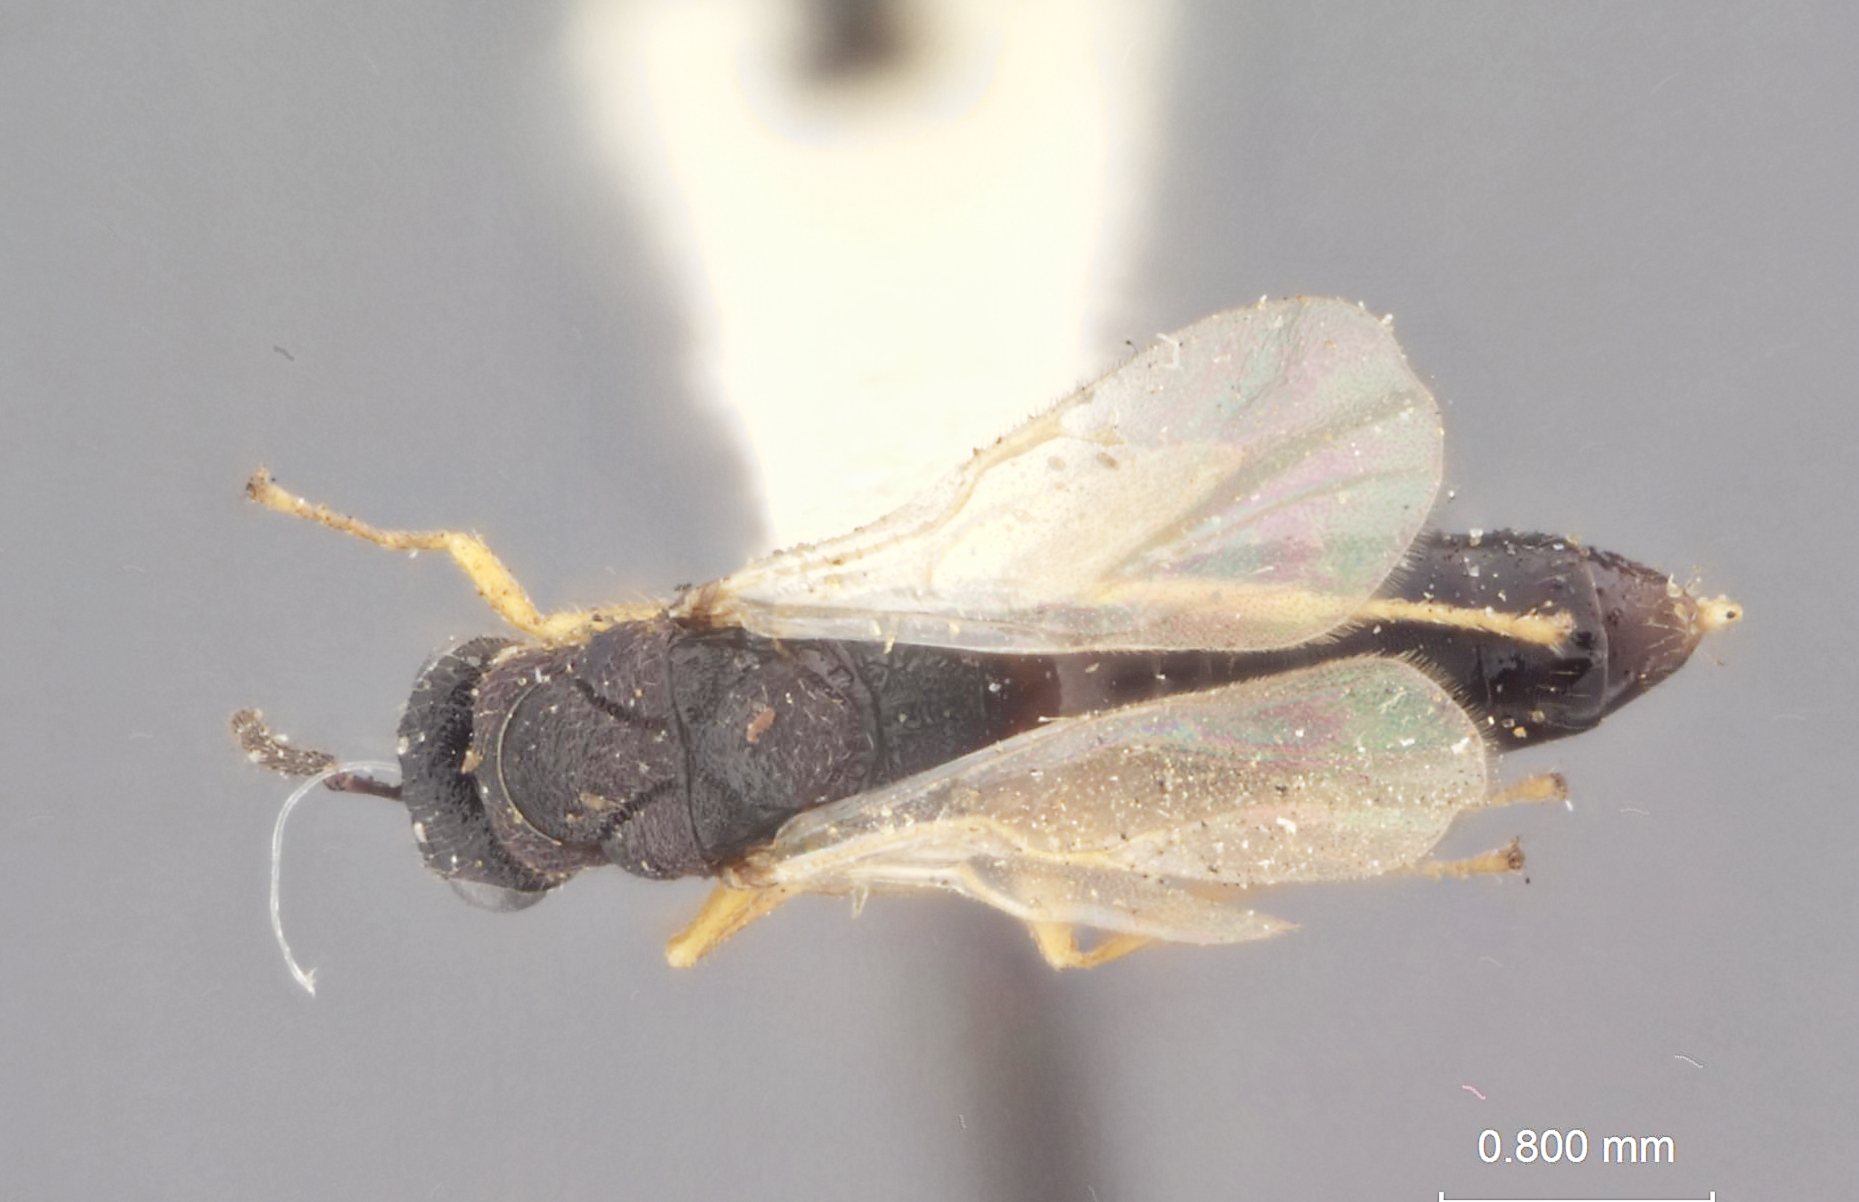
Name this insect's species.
Harmolita rufipes
